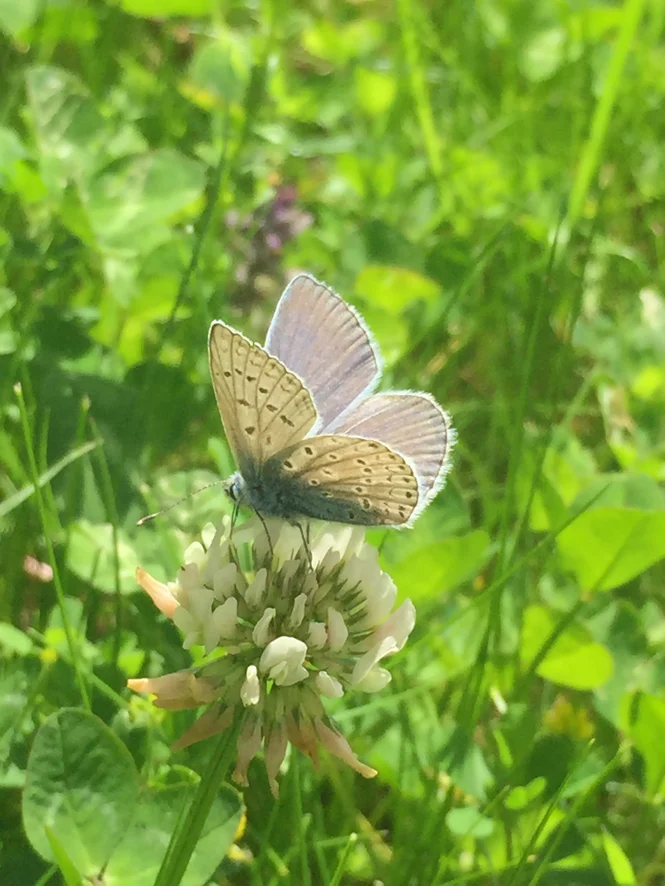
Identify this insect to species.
Polyommatus icarus
